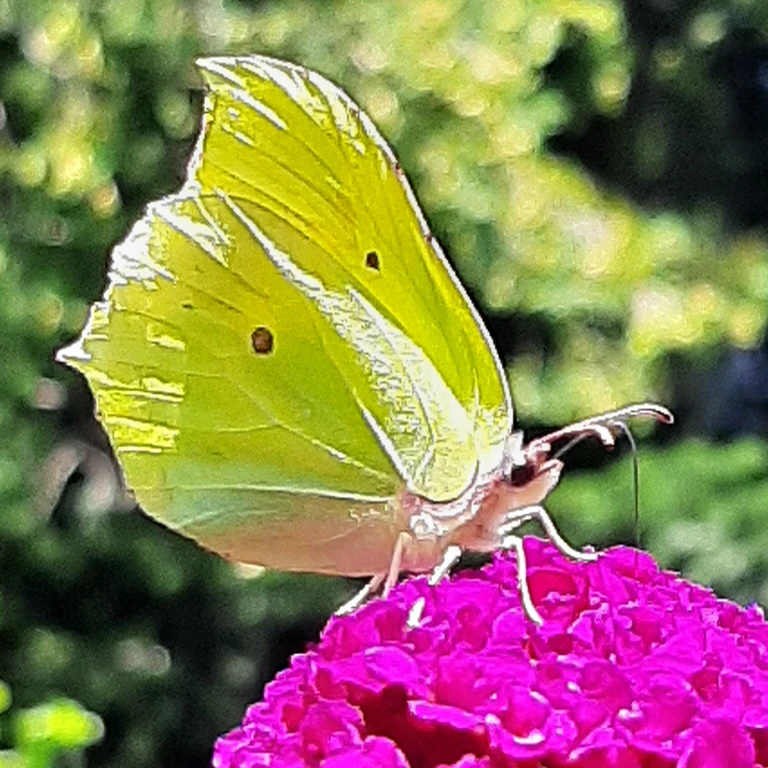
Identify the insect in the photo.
Gonepteryx rhamni
